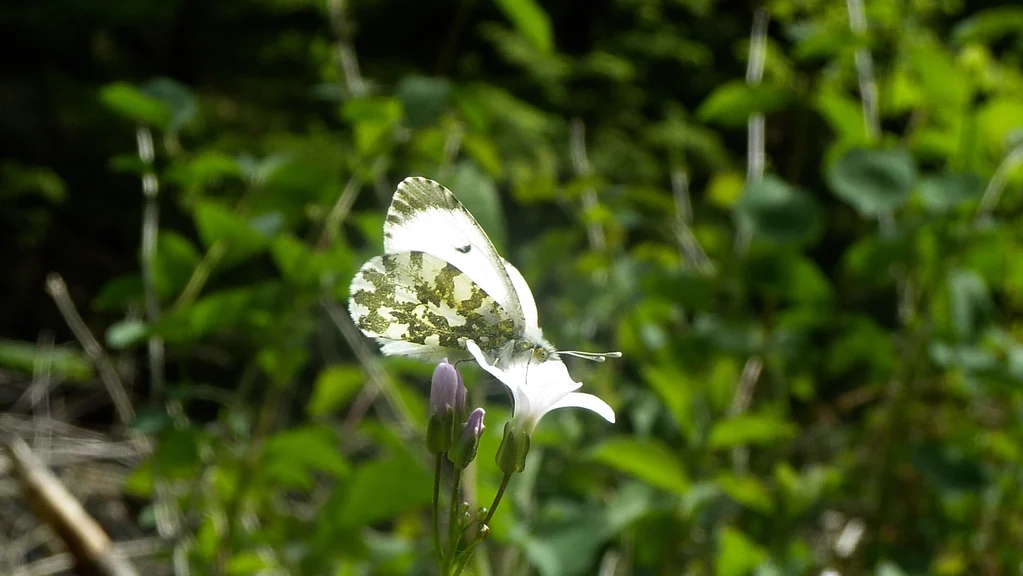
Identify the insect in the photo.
Anthocharis cardamines
